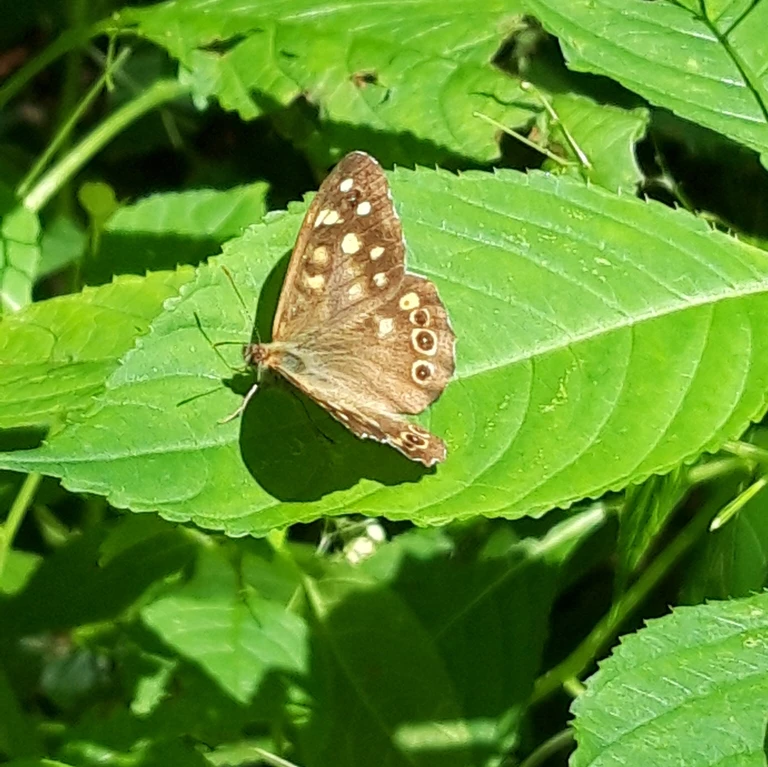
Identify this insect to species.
Pararge aegeria
